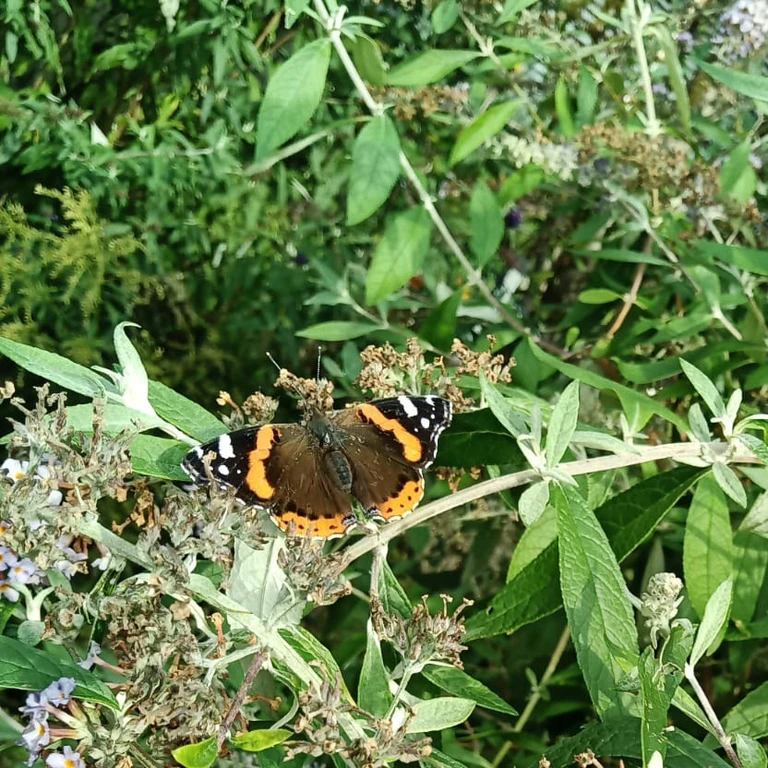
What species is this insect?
Vanessa atalanta
